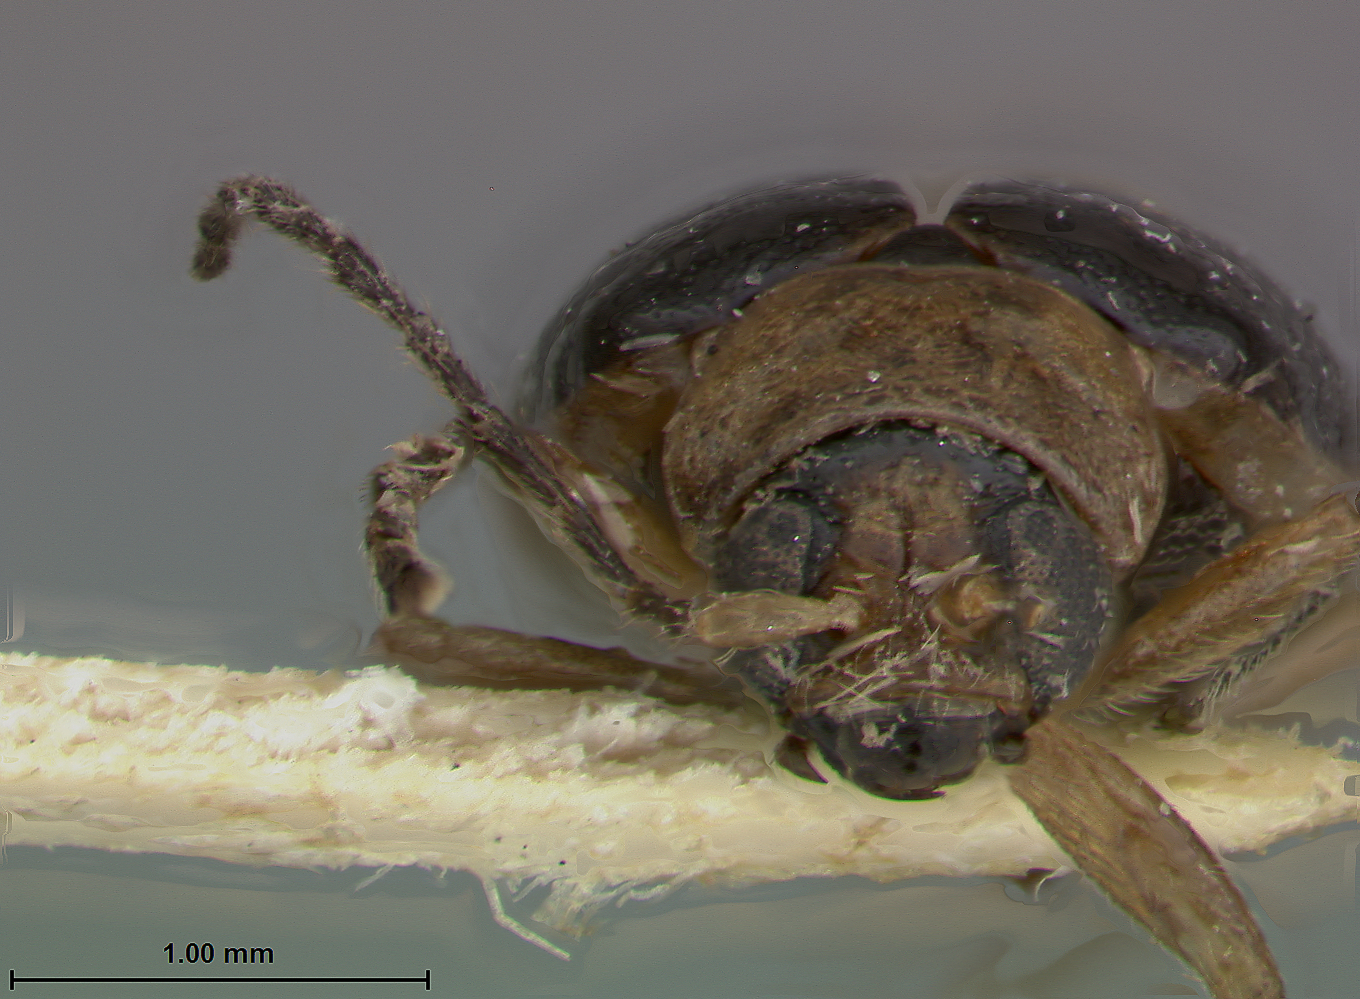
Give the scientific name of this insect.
Chthoneis insulana
